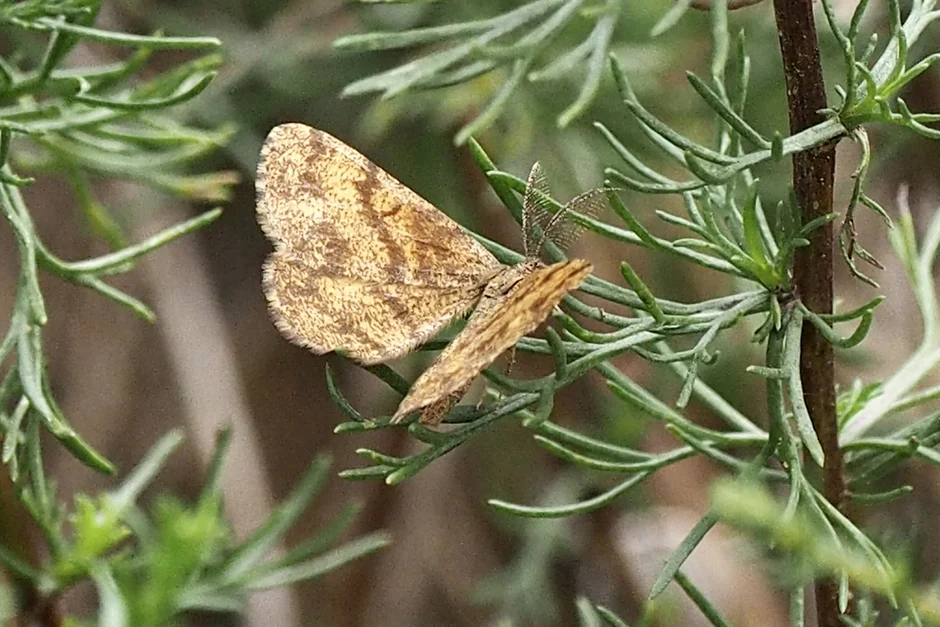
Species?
Ematurga atomaria
